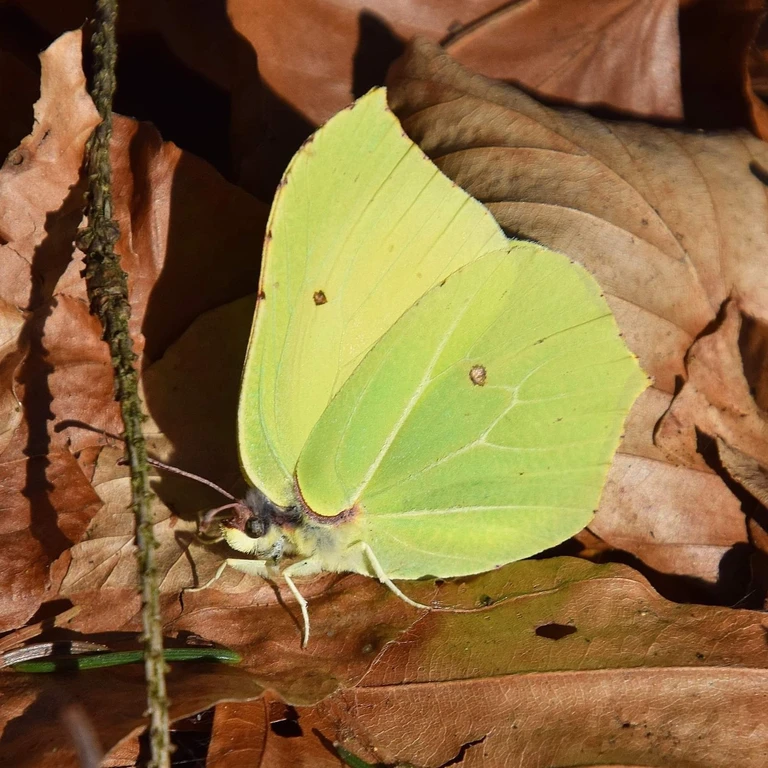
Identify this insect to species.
Gonepteryx rhamni
